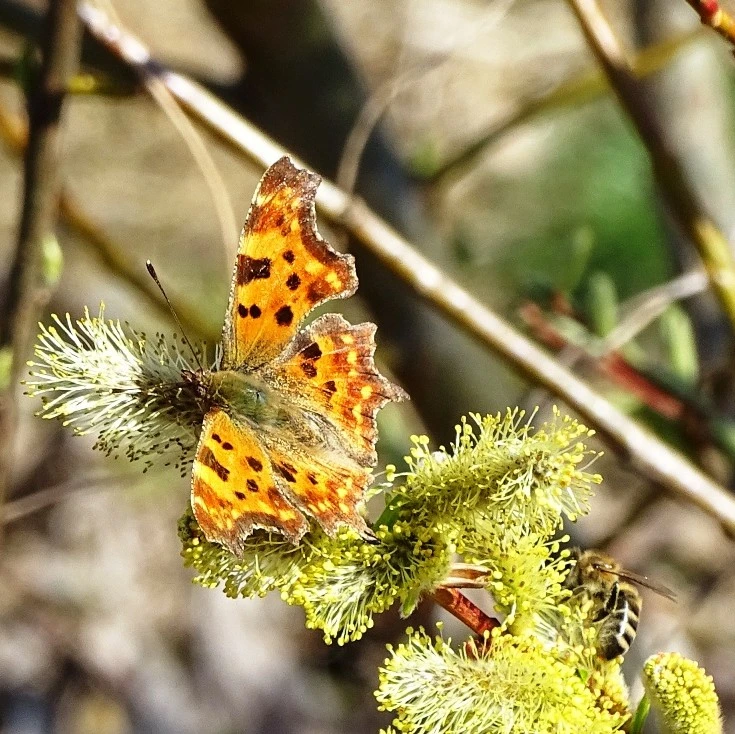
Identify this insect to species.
Polygonia c-album
